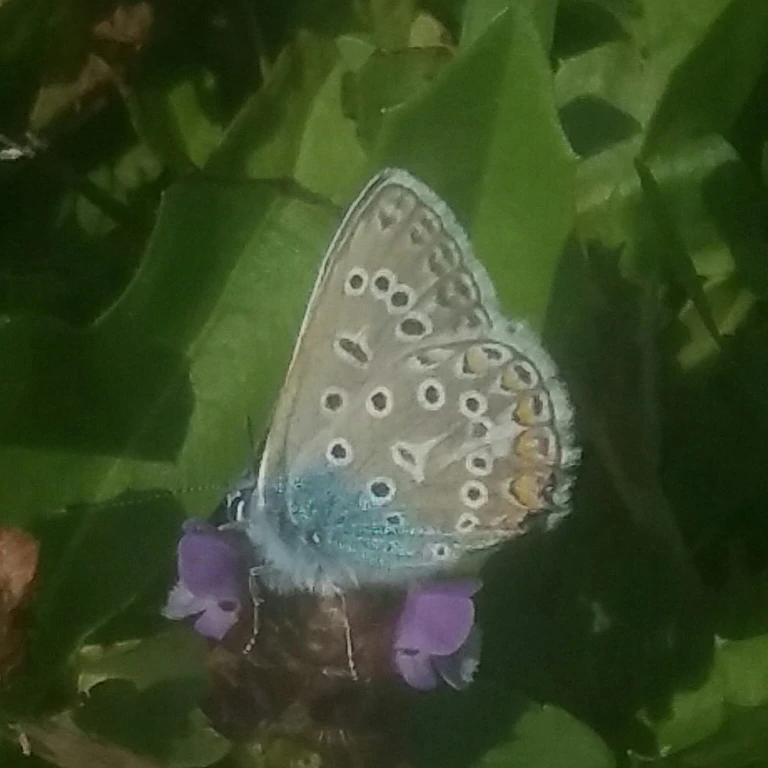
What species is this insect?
Polyommatus icarus
